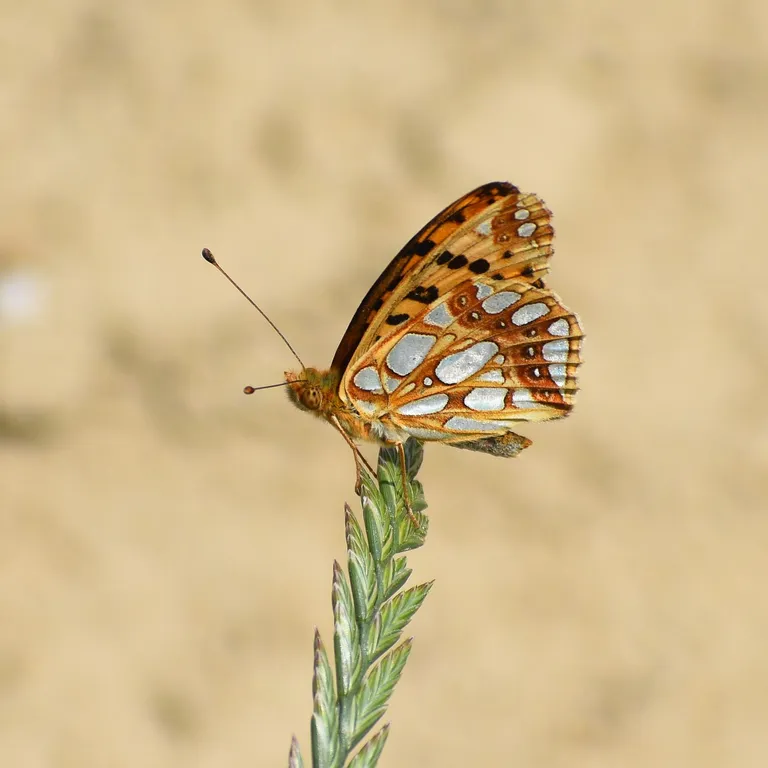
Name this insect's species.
Issoria lathonia
